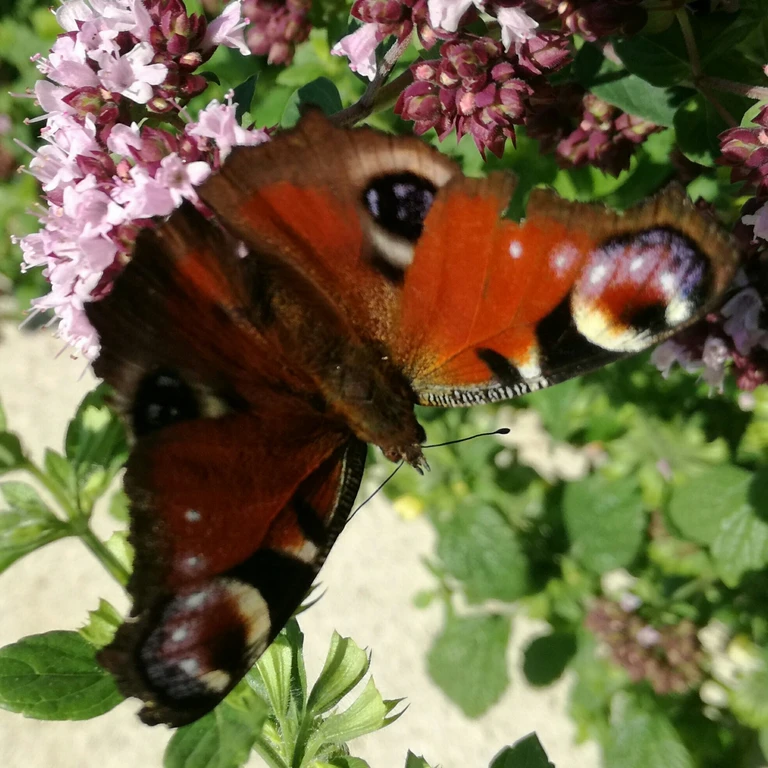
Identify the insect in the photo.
Aglais io
